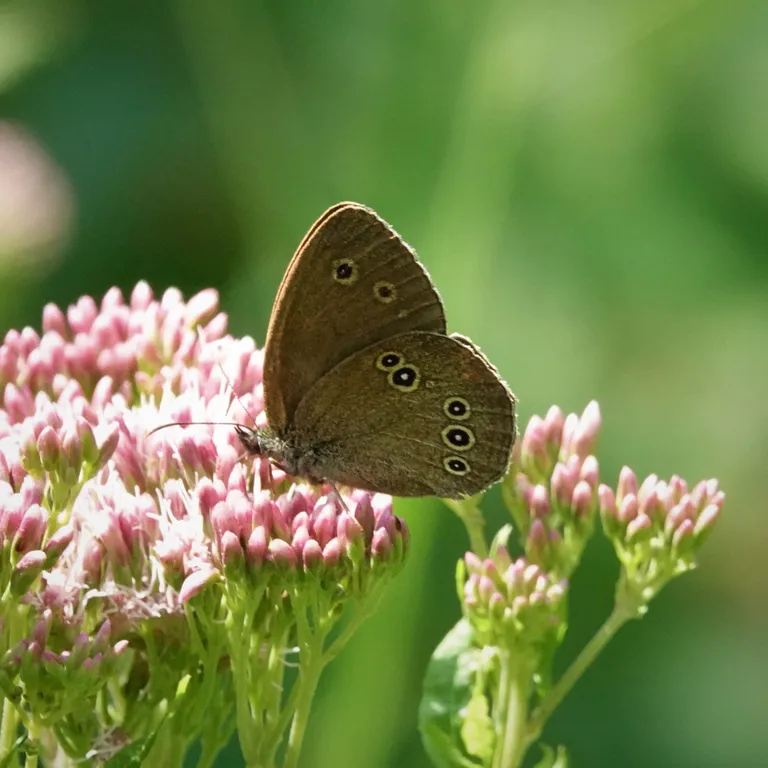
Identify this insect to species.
Aphantopus hyperantus
